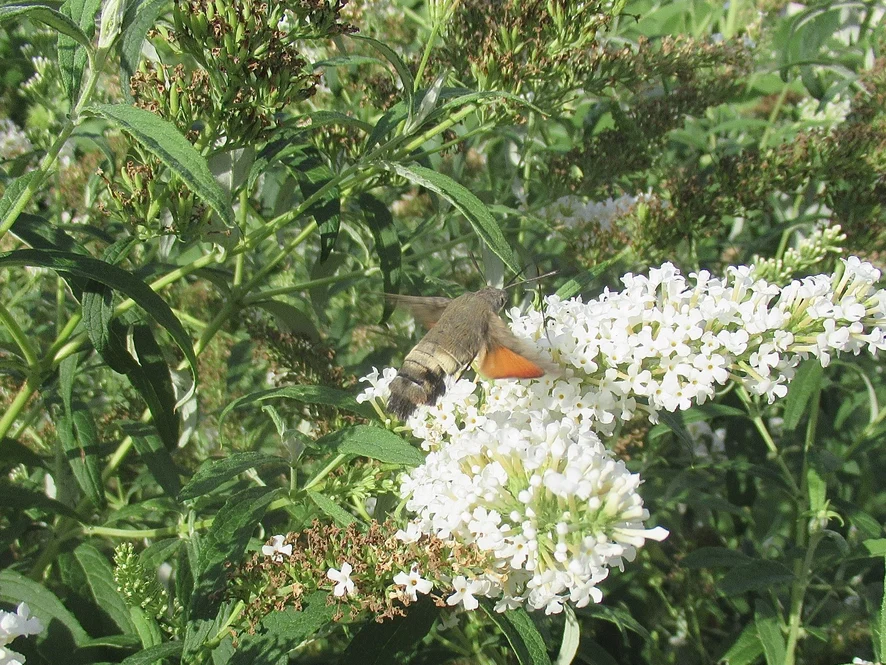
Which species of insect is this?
Macroglossum stellatarum
